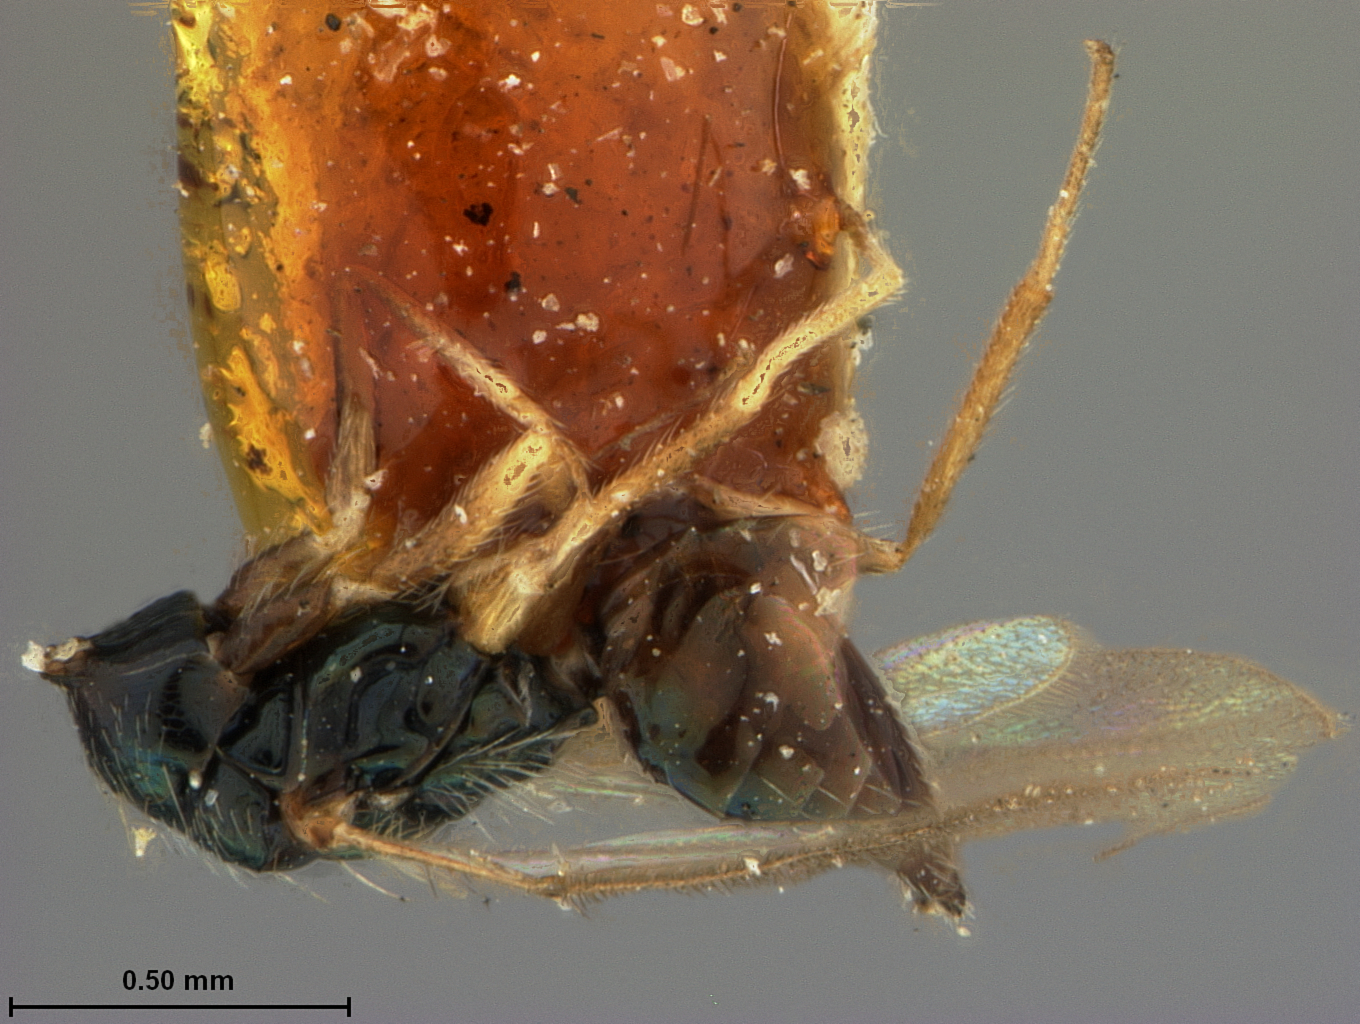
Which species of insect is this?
Elachistus proximus
